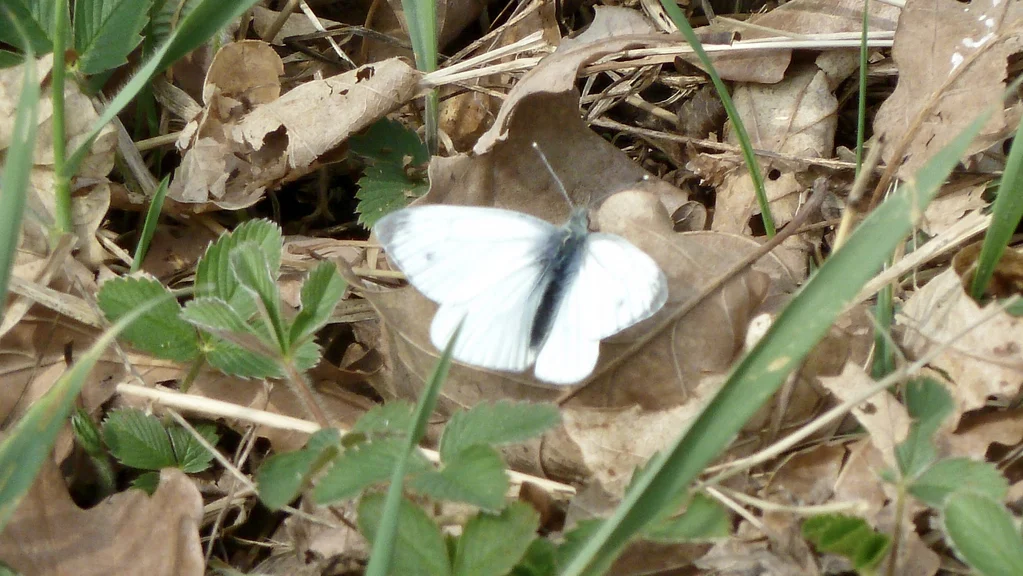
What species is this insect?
Pieris napi
